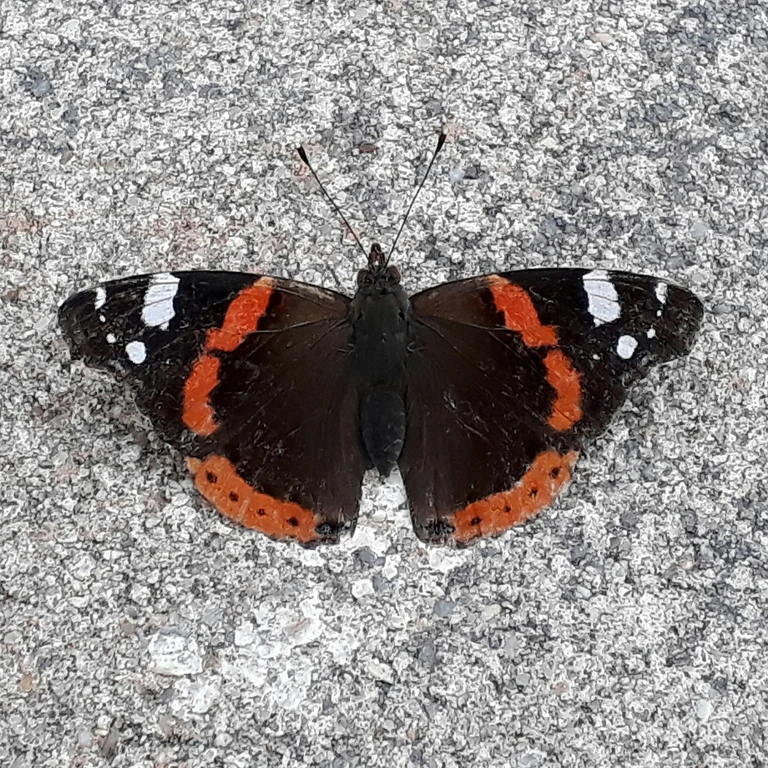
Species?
Vanessa atalanta
